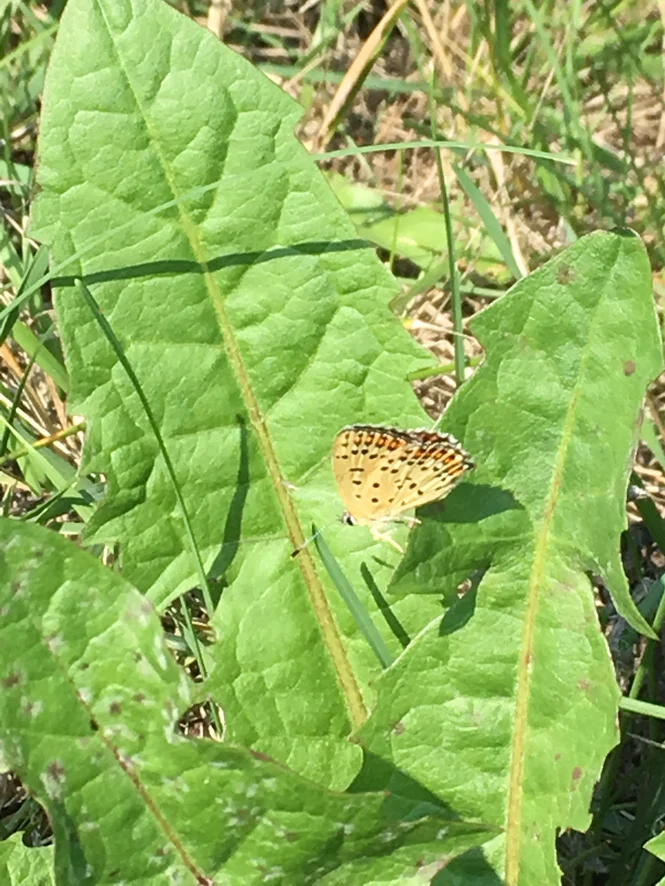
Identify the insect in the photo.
Lycaena tityrus (also Loweia tityrus)
